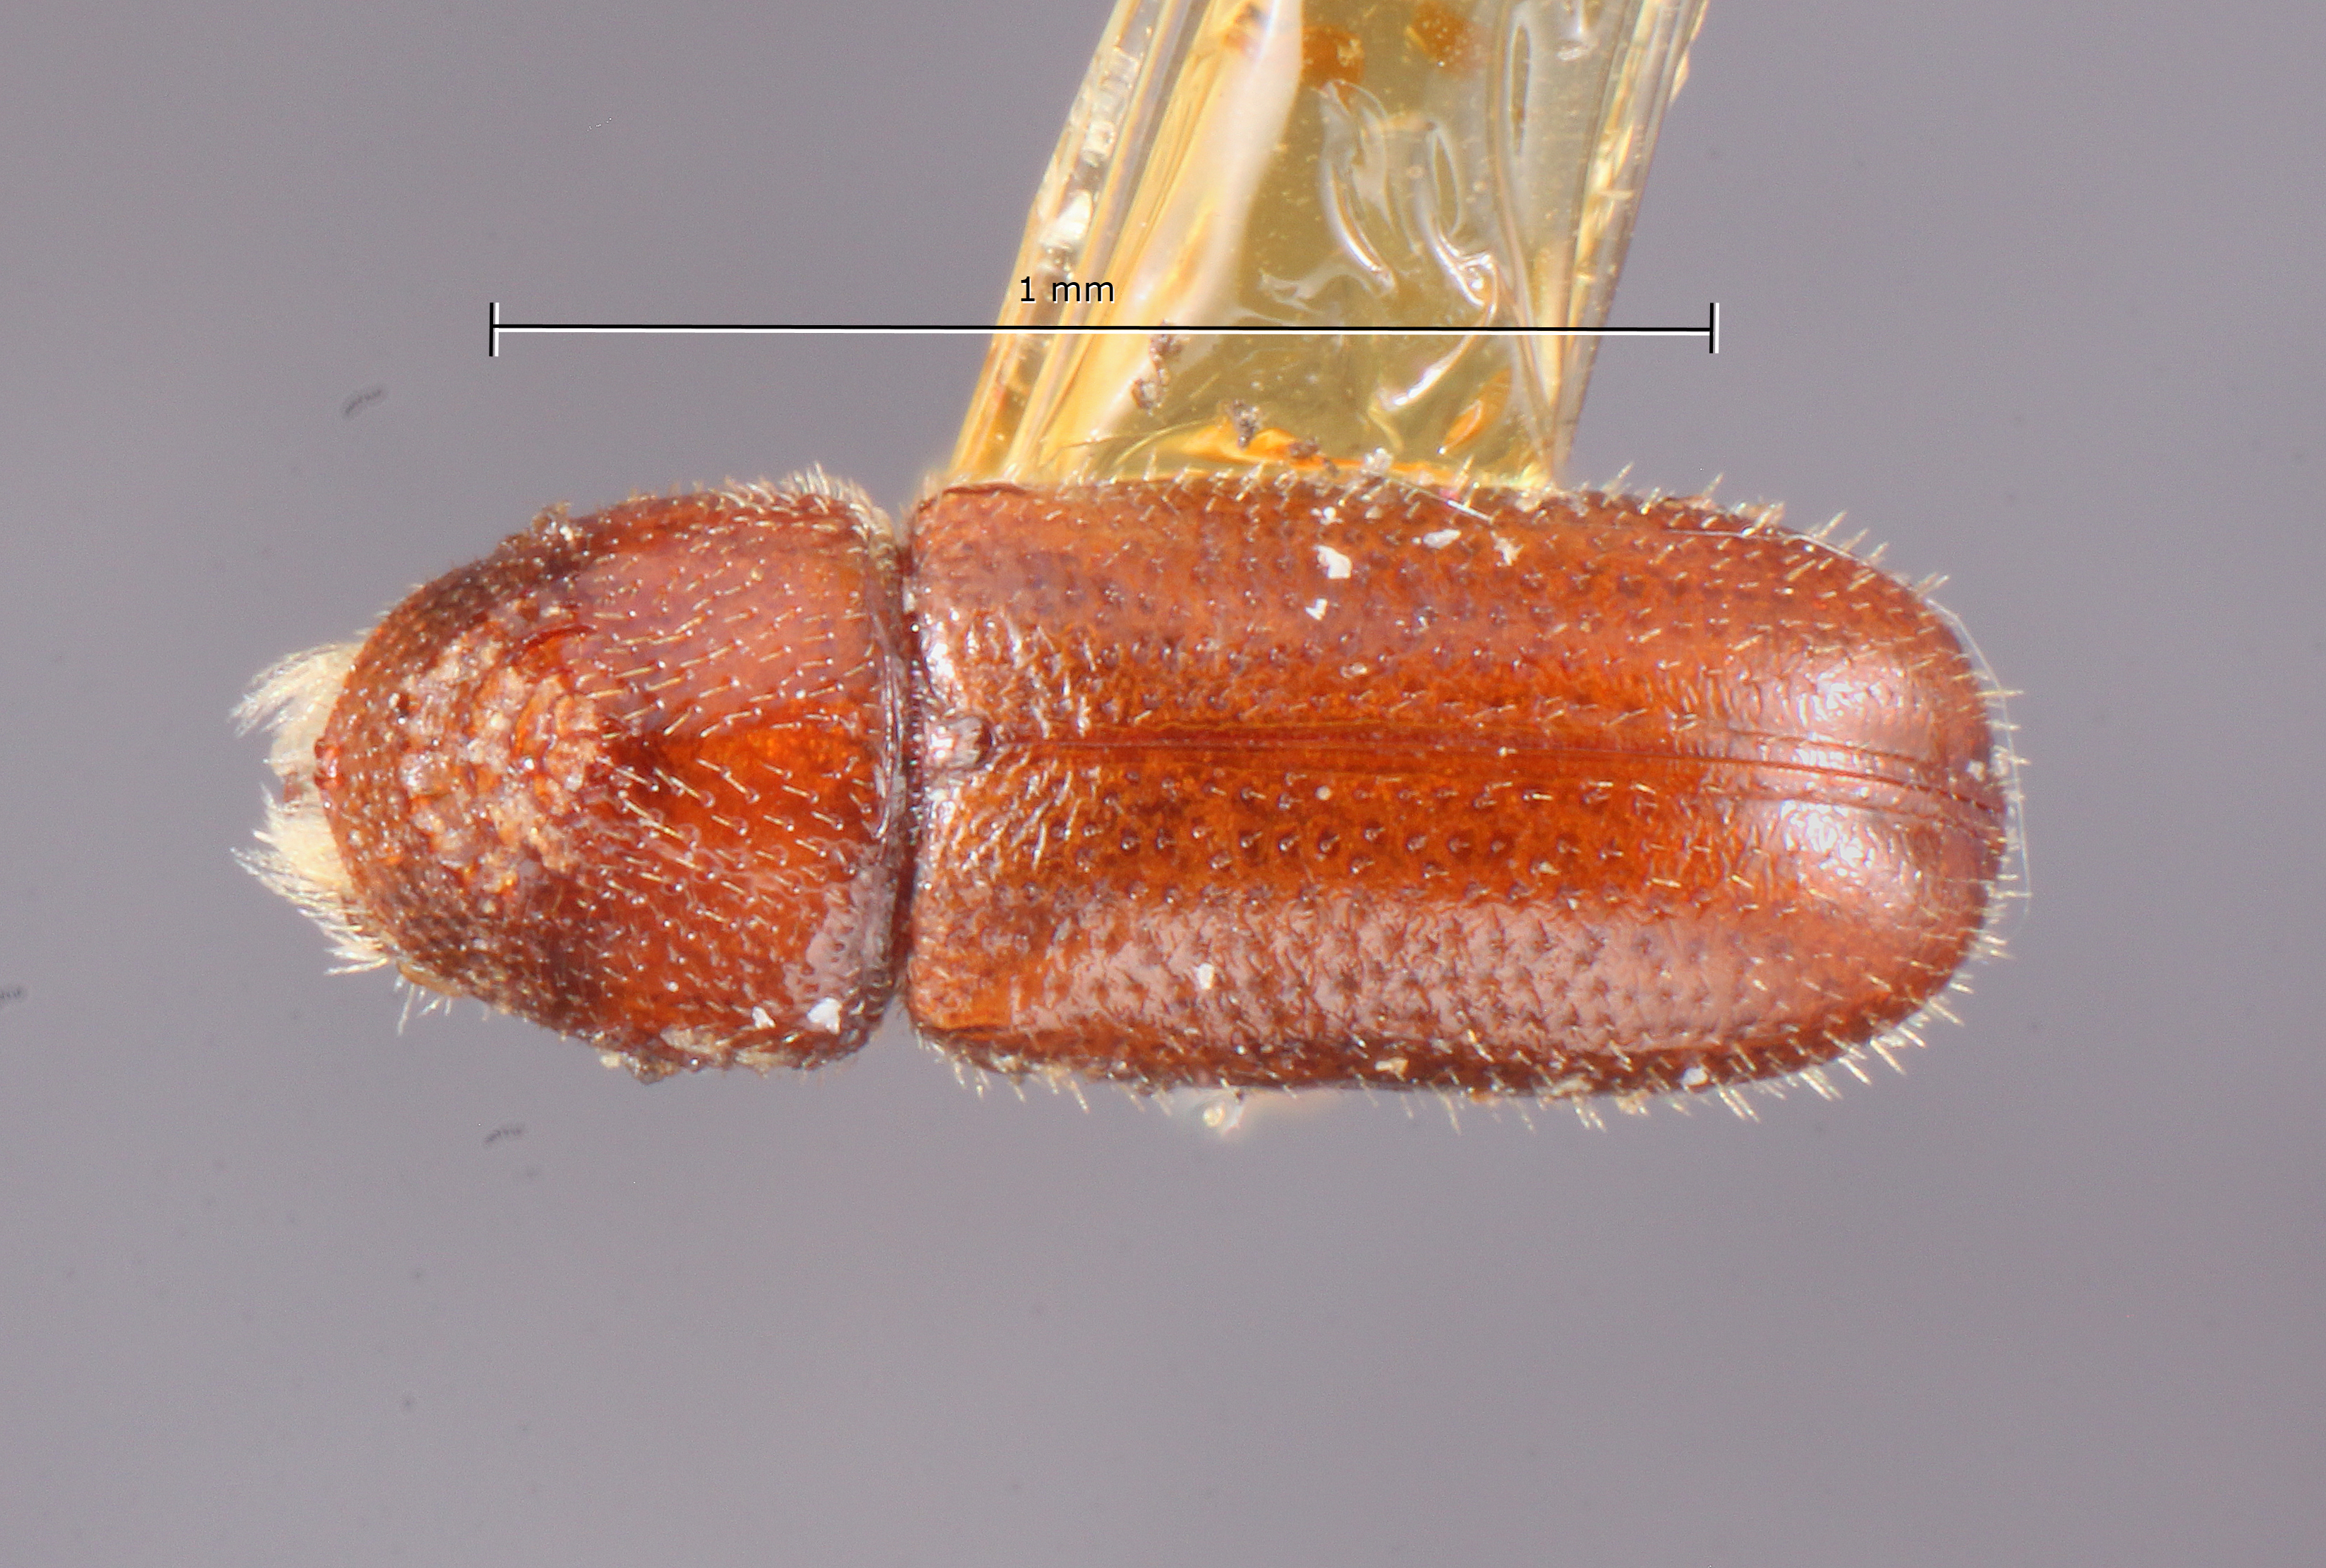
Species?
Pityophthorus monophyllae
